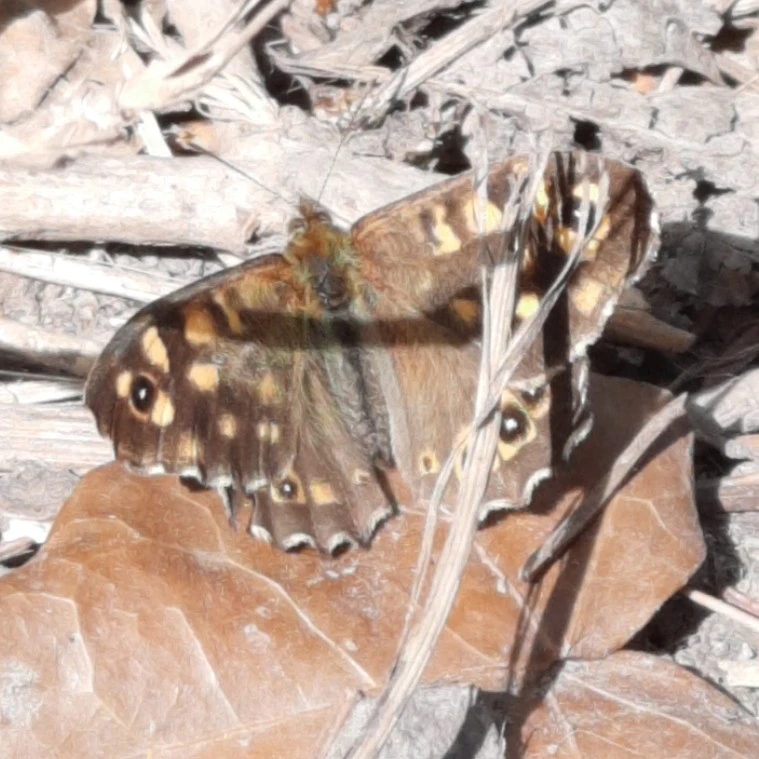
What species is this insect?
Pararge aegeria
